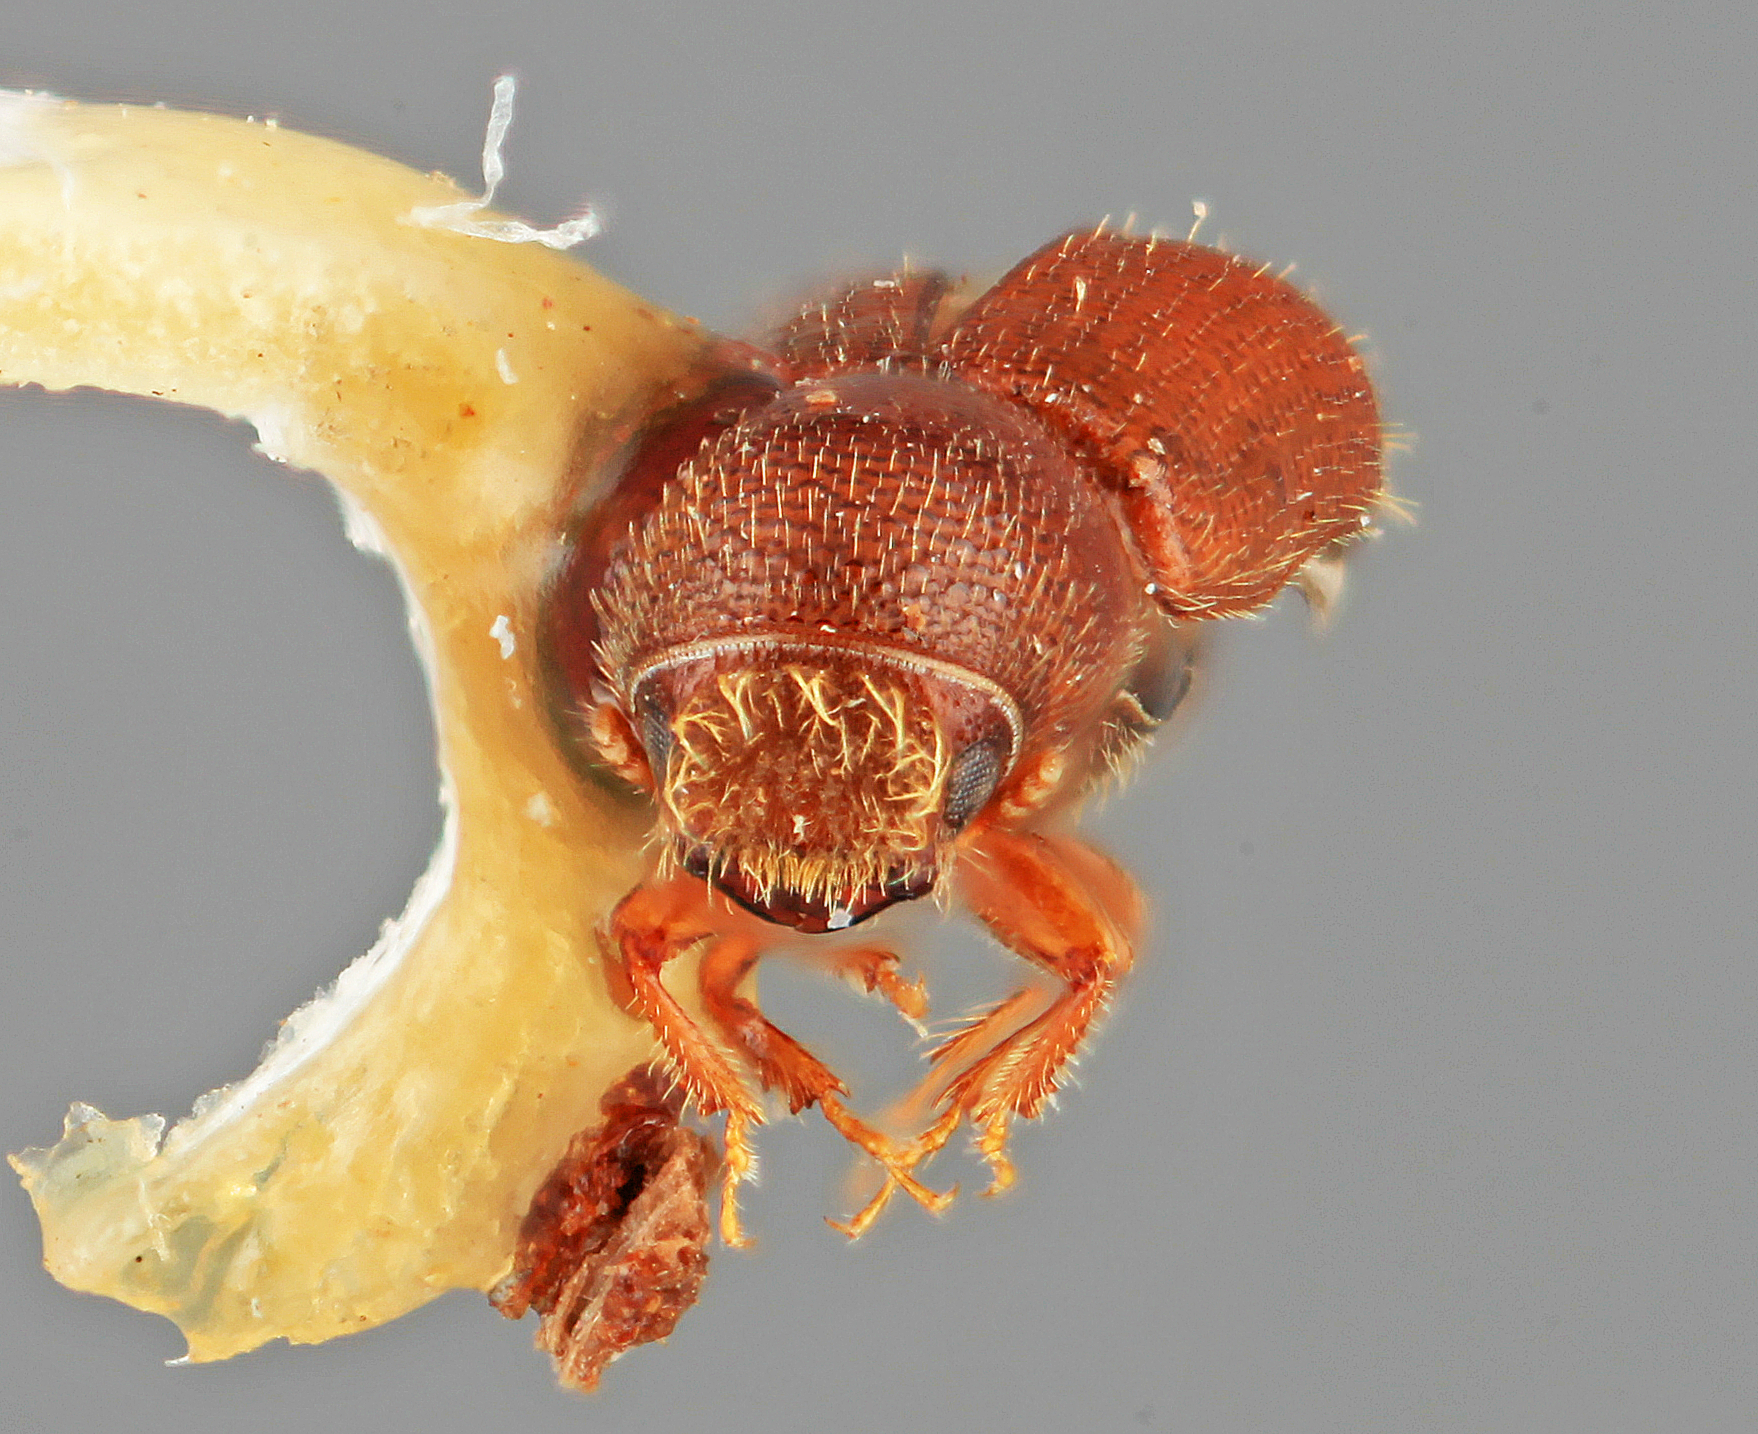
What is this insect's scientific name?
Pityophthorus minatus
